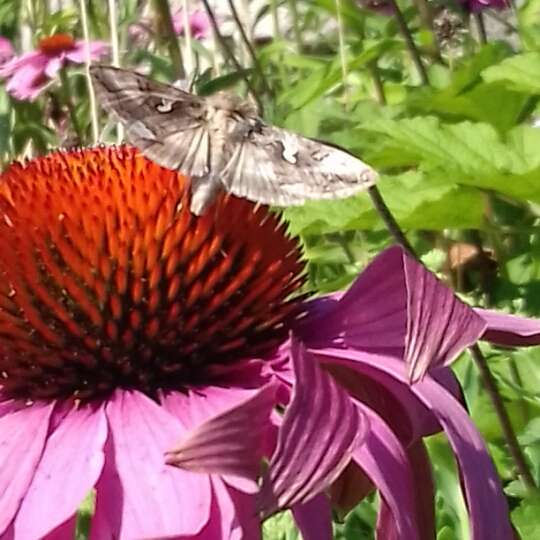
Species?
Autographa gamma
